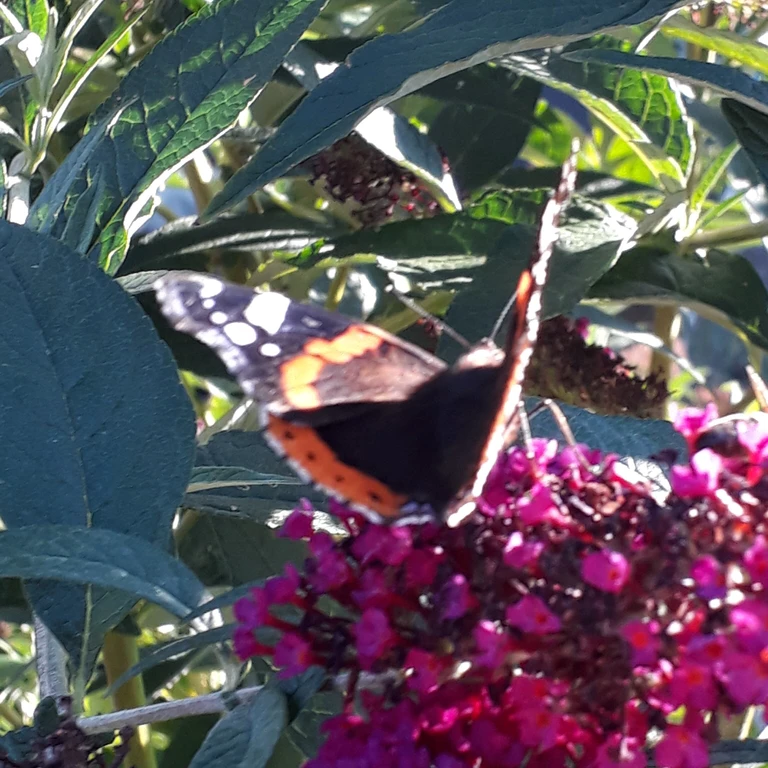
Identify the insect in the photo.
Vanessa atalanta
